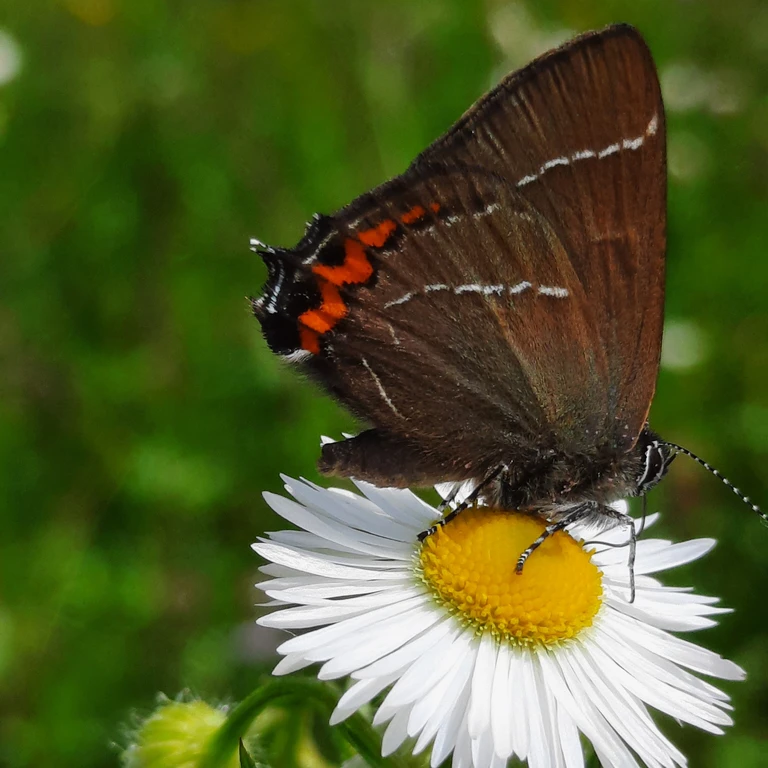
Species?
Satyrium w-album
